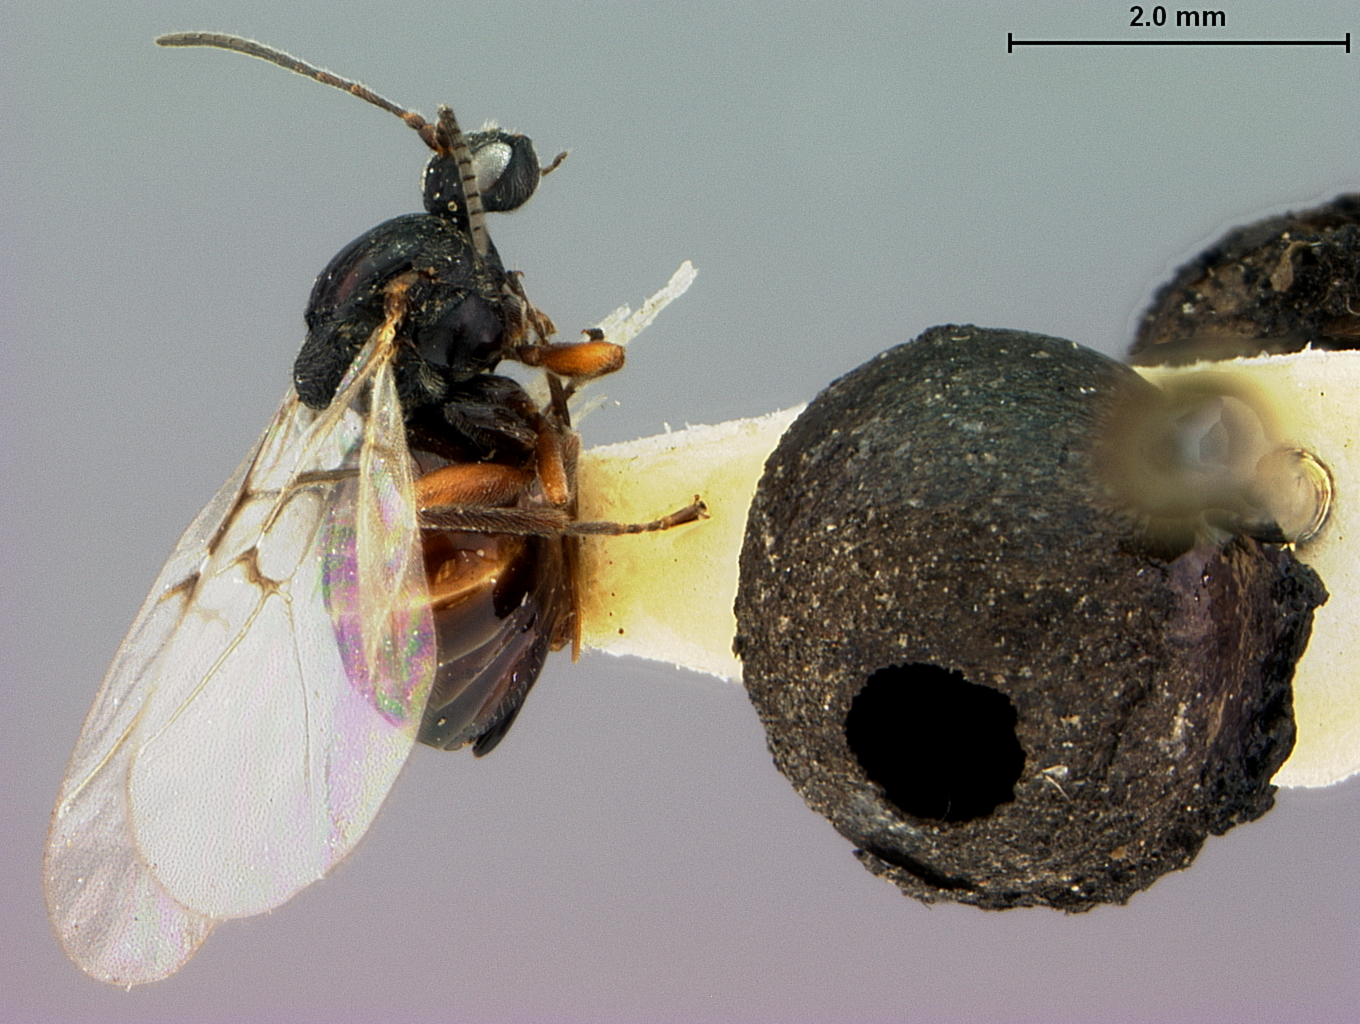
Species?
Drycocosmus albidus
